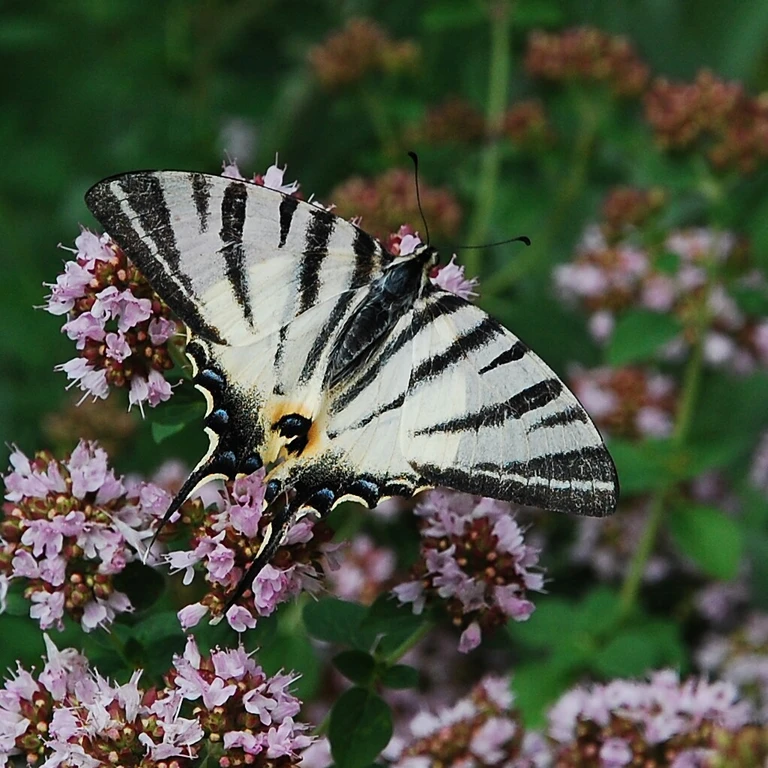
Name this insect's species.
Iphiclides podalirius
